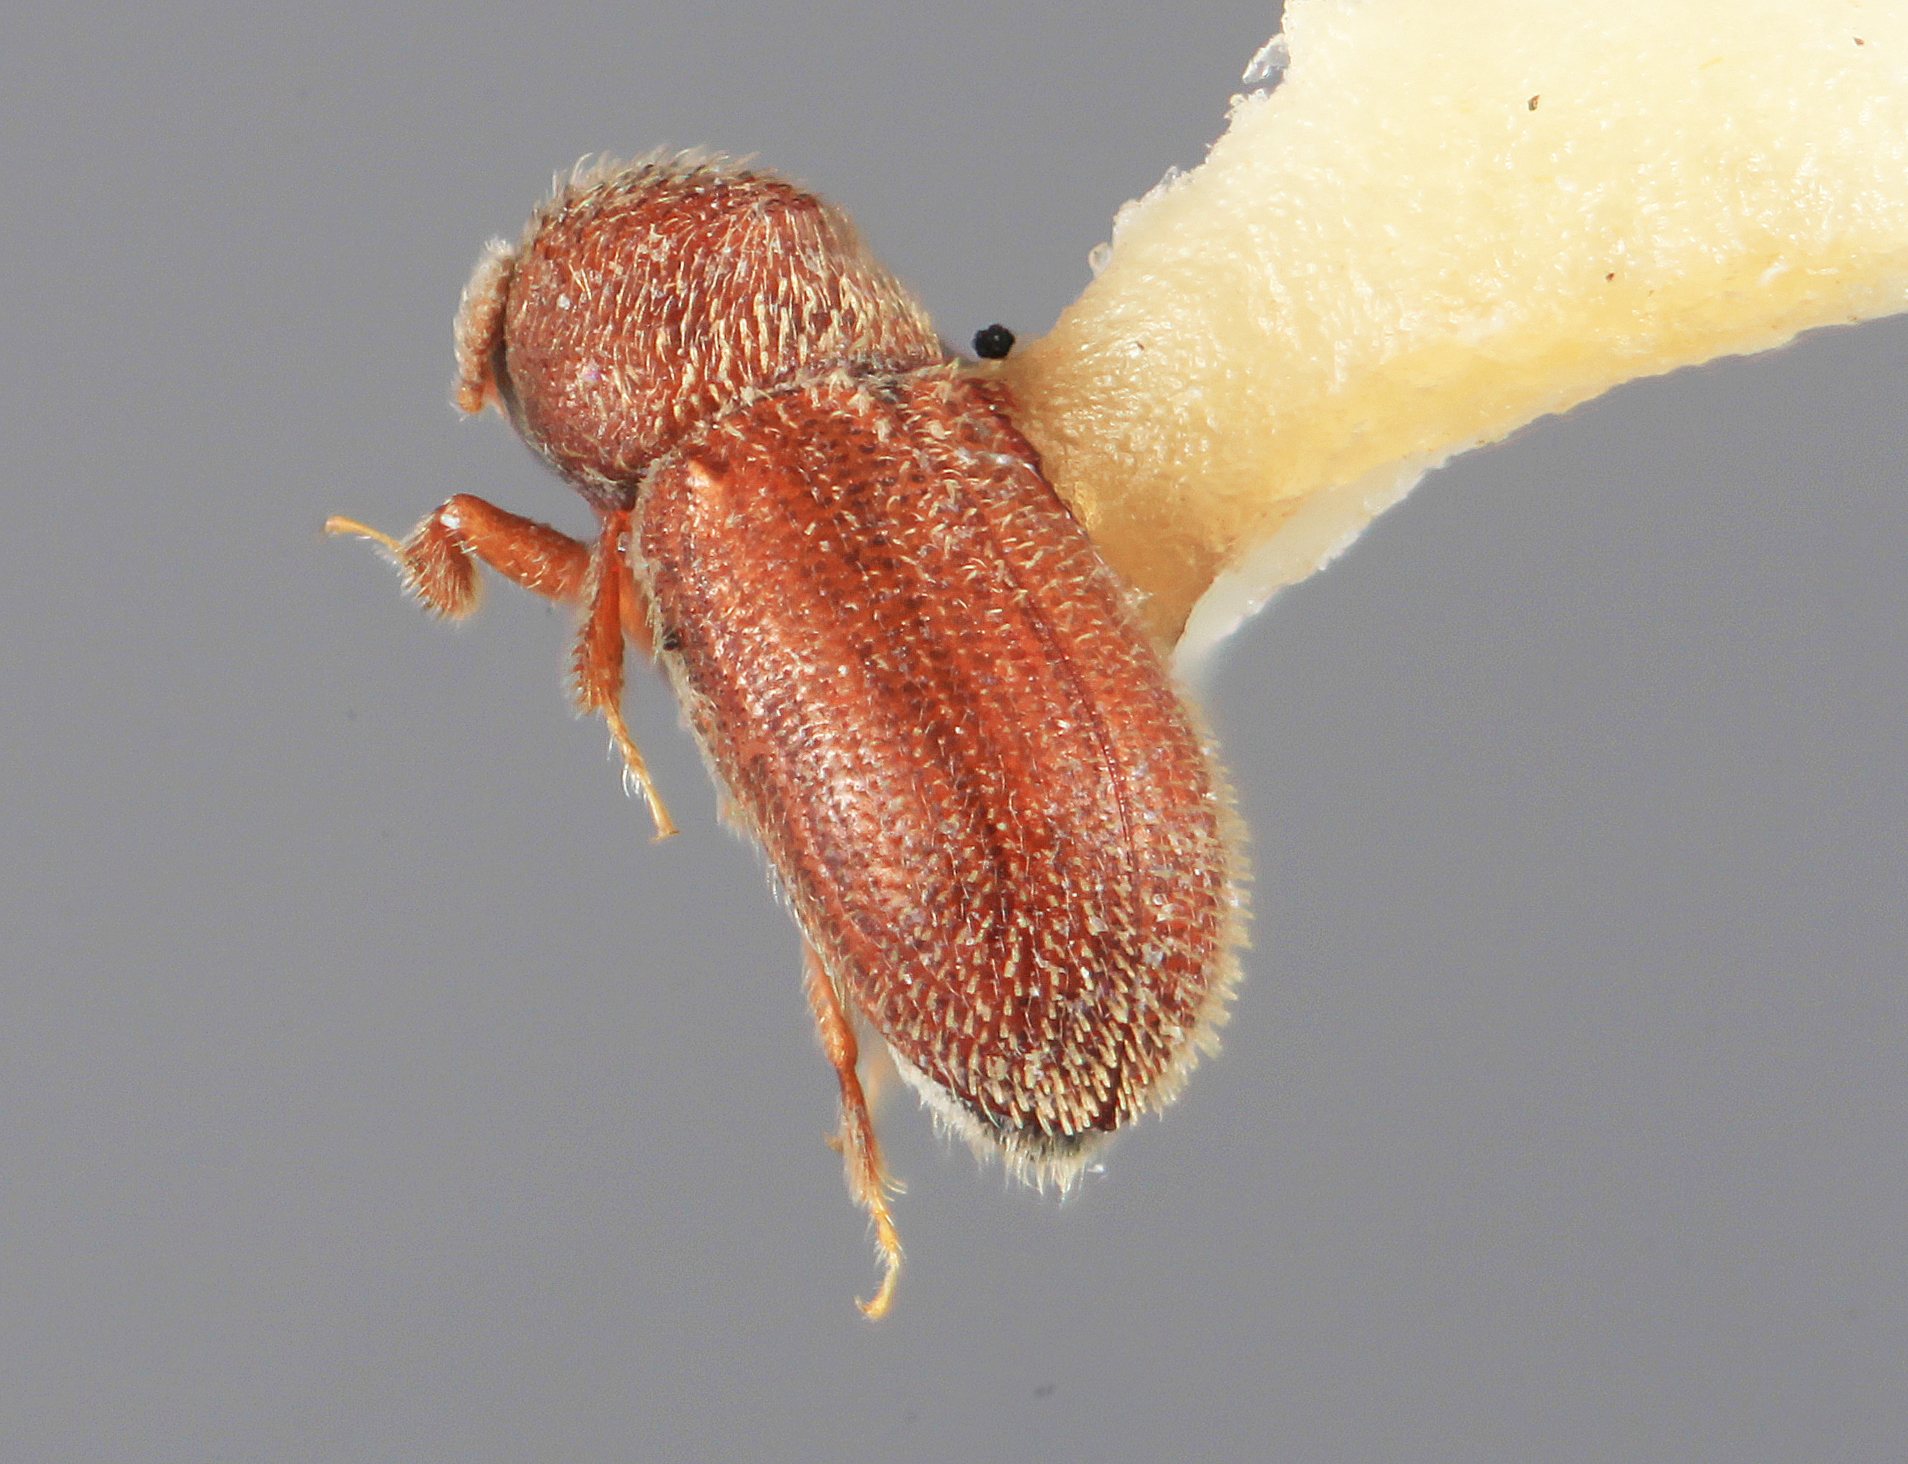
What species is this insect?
Stegomerus chiriquensis
